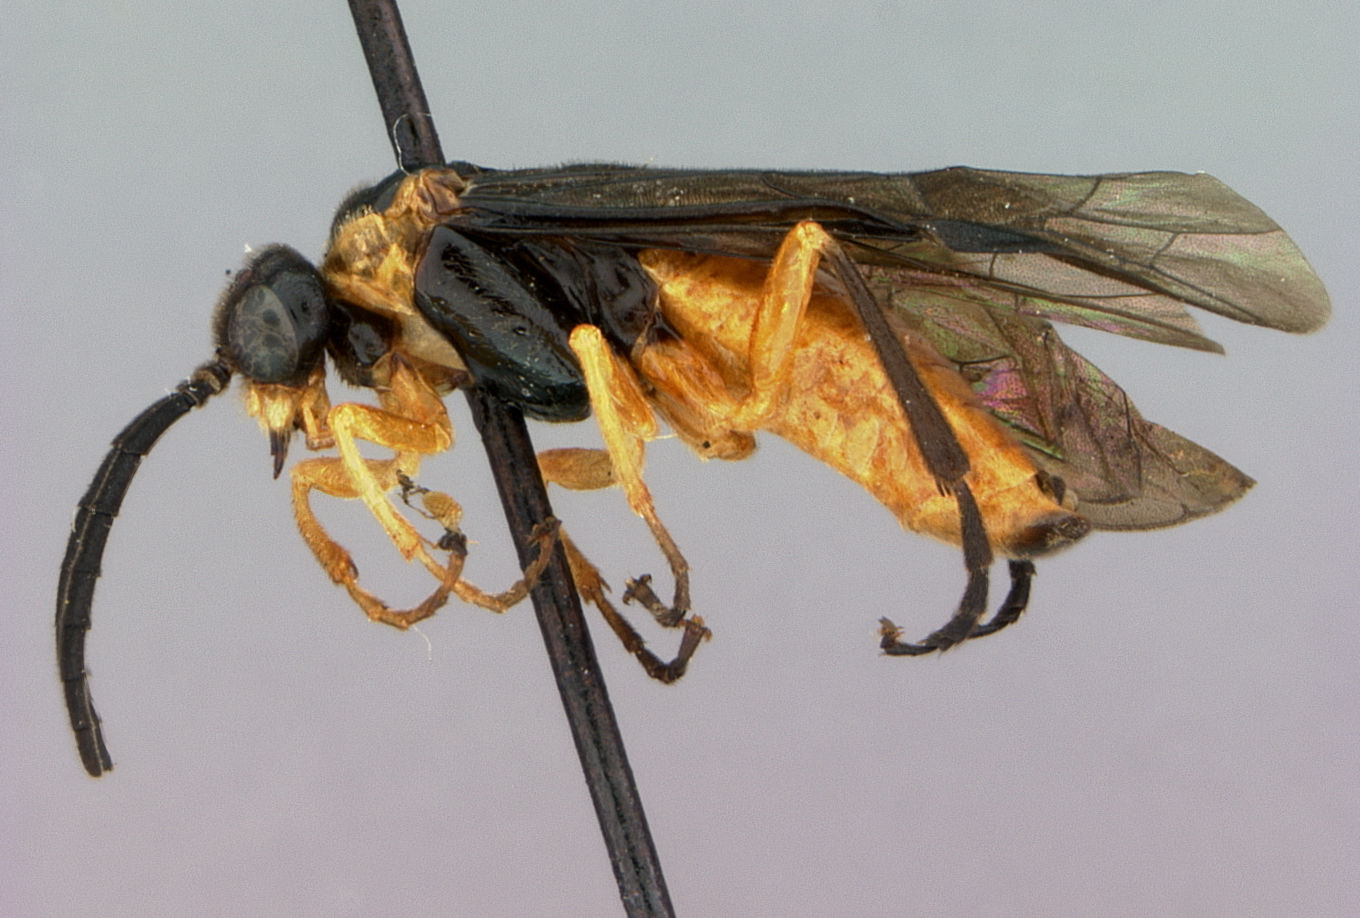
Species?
Stromboceros xanthogaster
